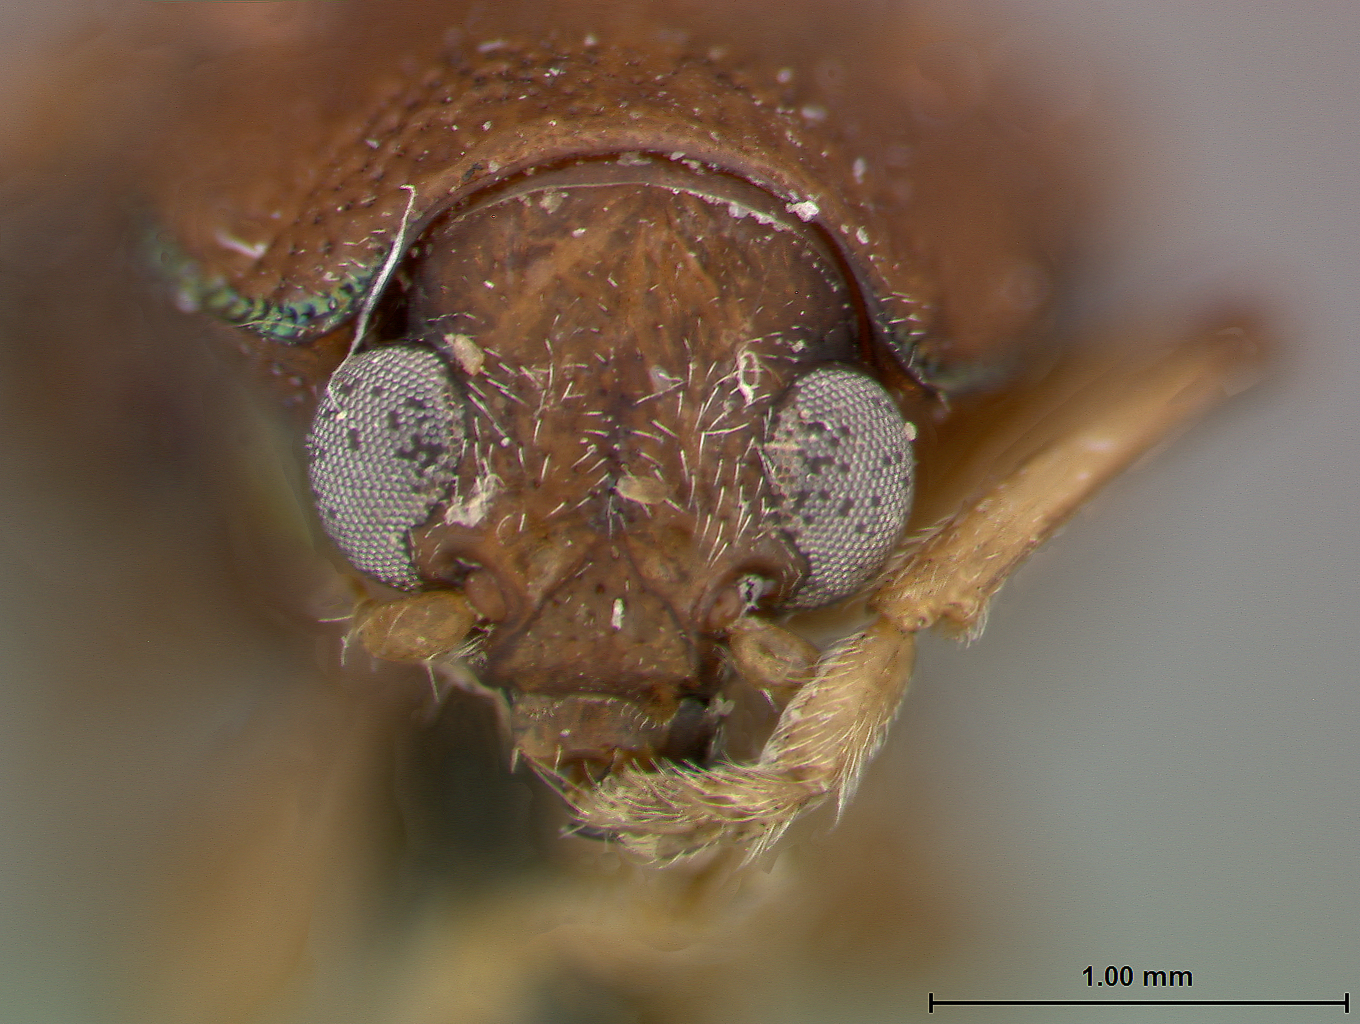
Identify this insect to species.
Colaspis exigua
